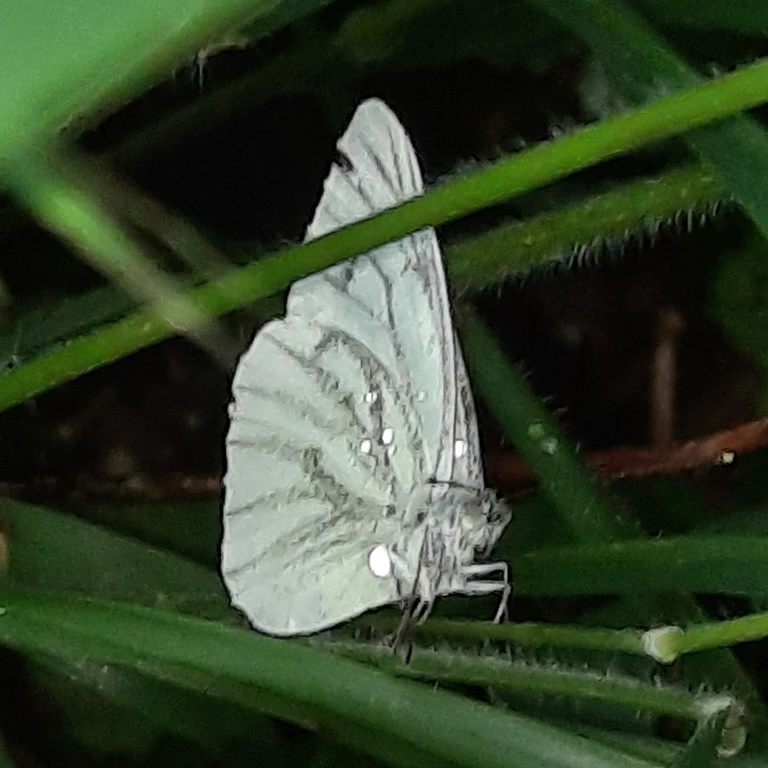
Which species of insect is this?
Pieris napi
